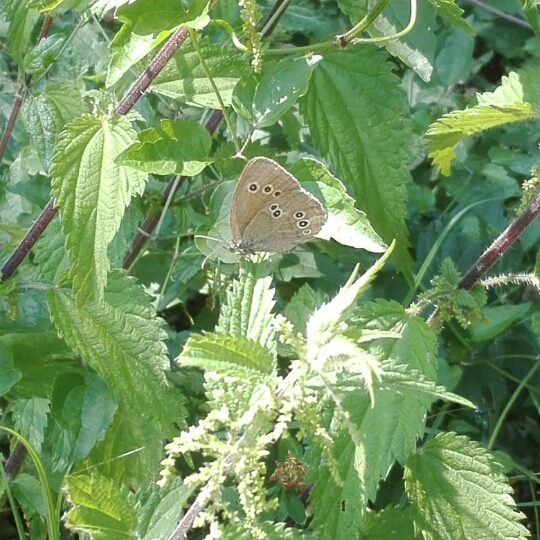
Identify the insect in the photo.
Aphantopus hyperantus
